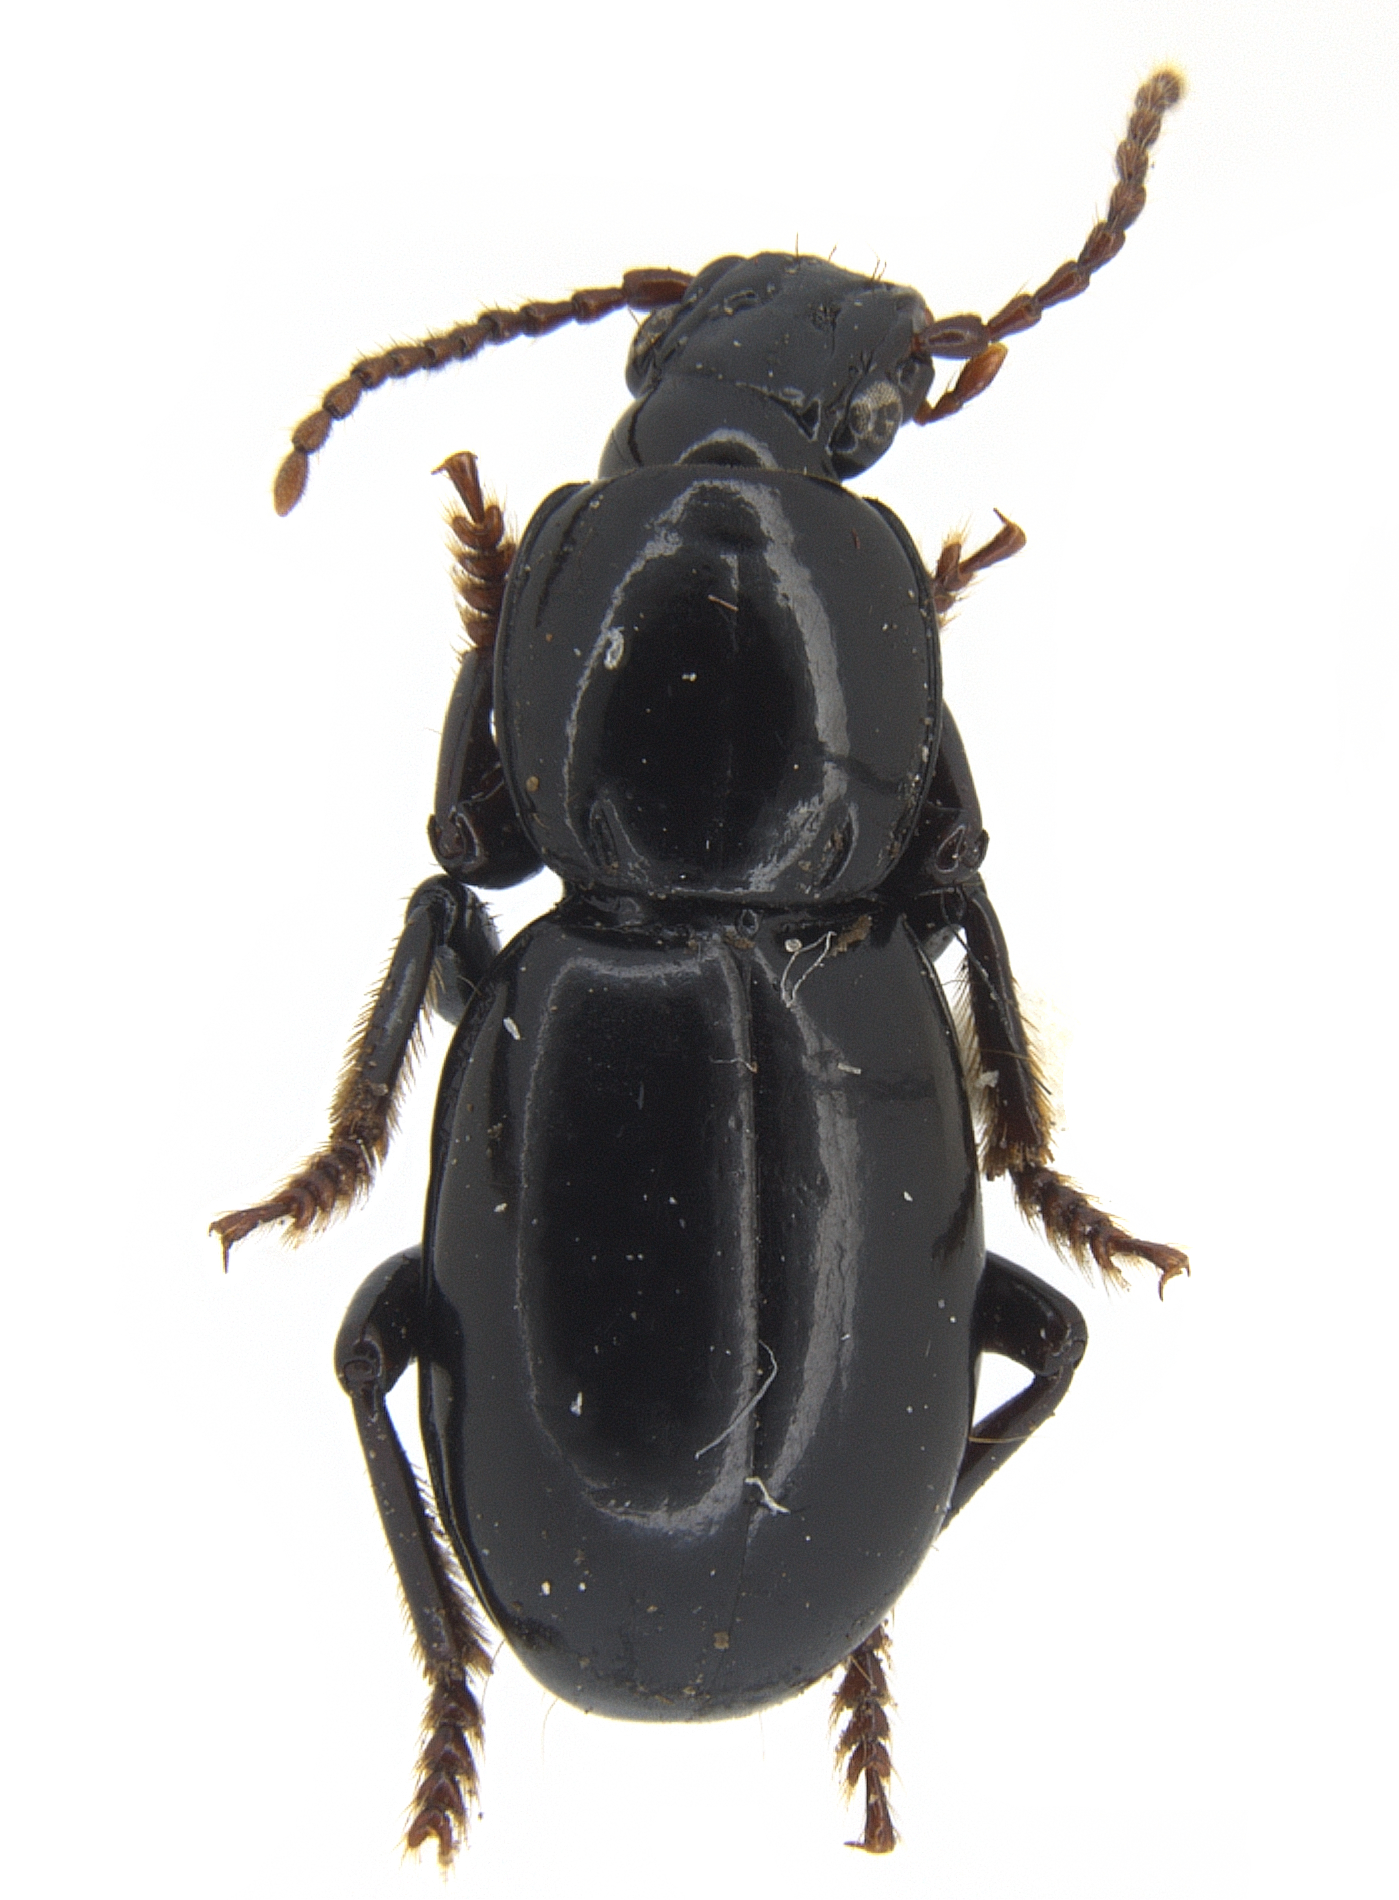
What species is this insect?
Eripus globipennis
